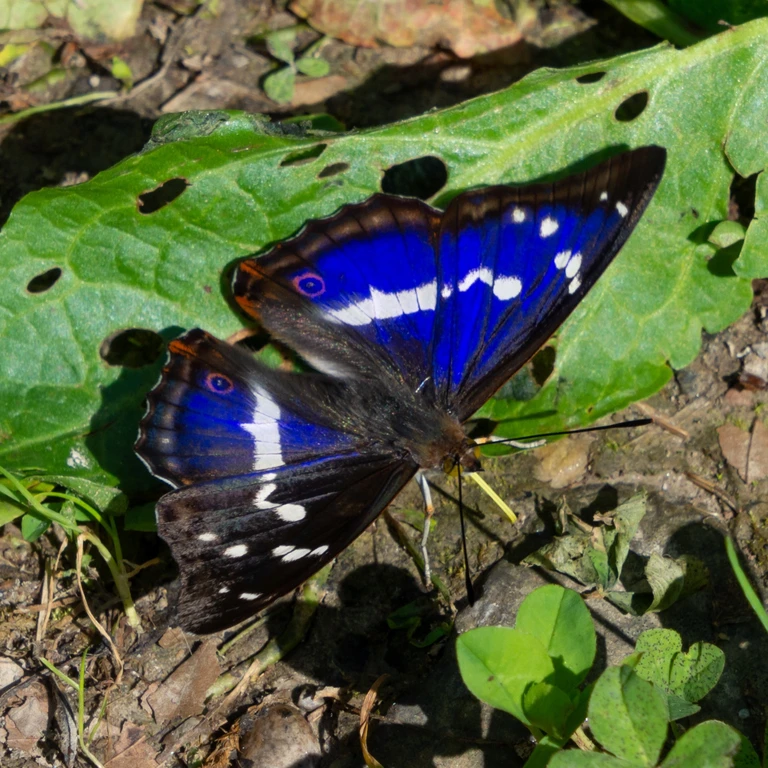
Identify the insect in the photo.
Apatura iris
